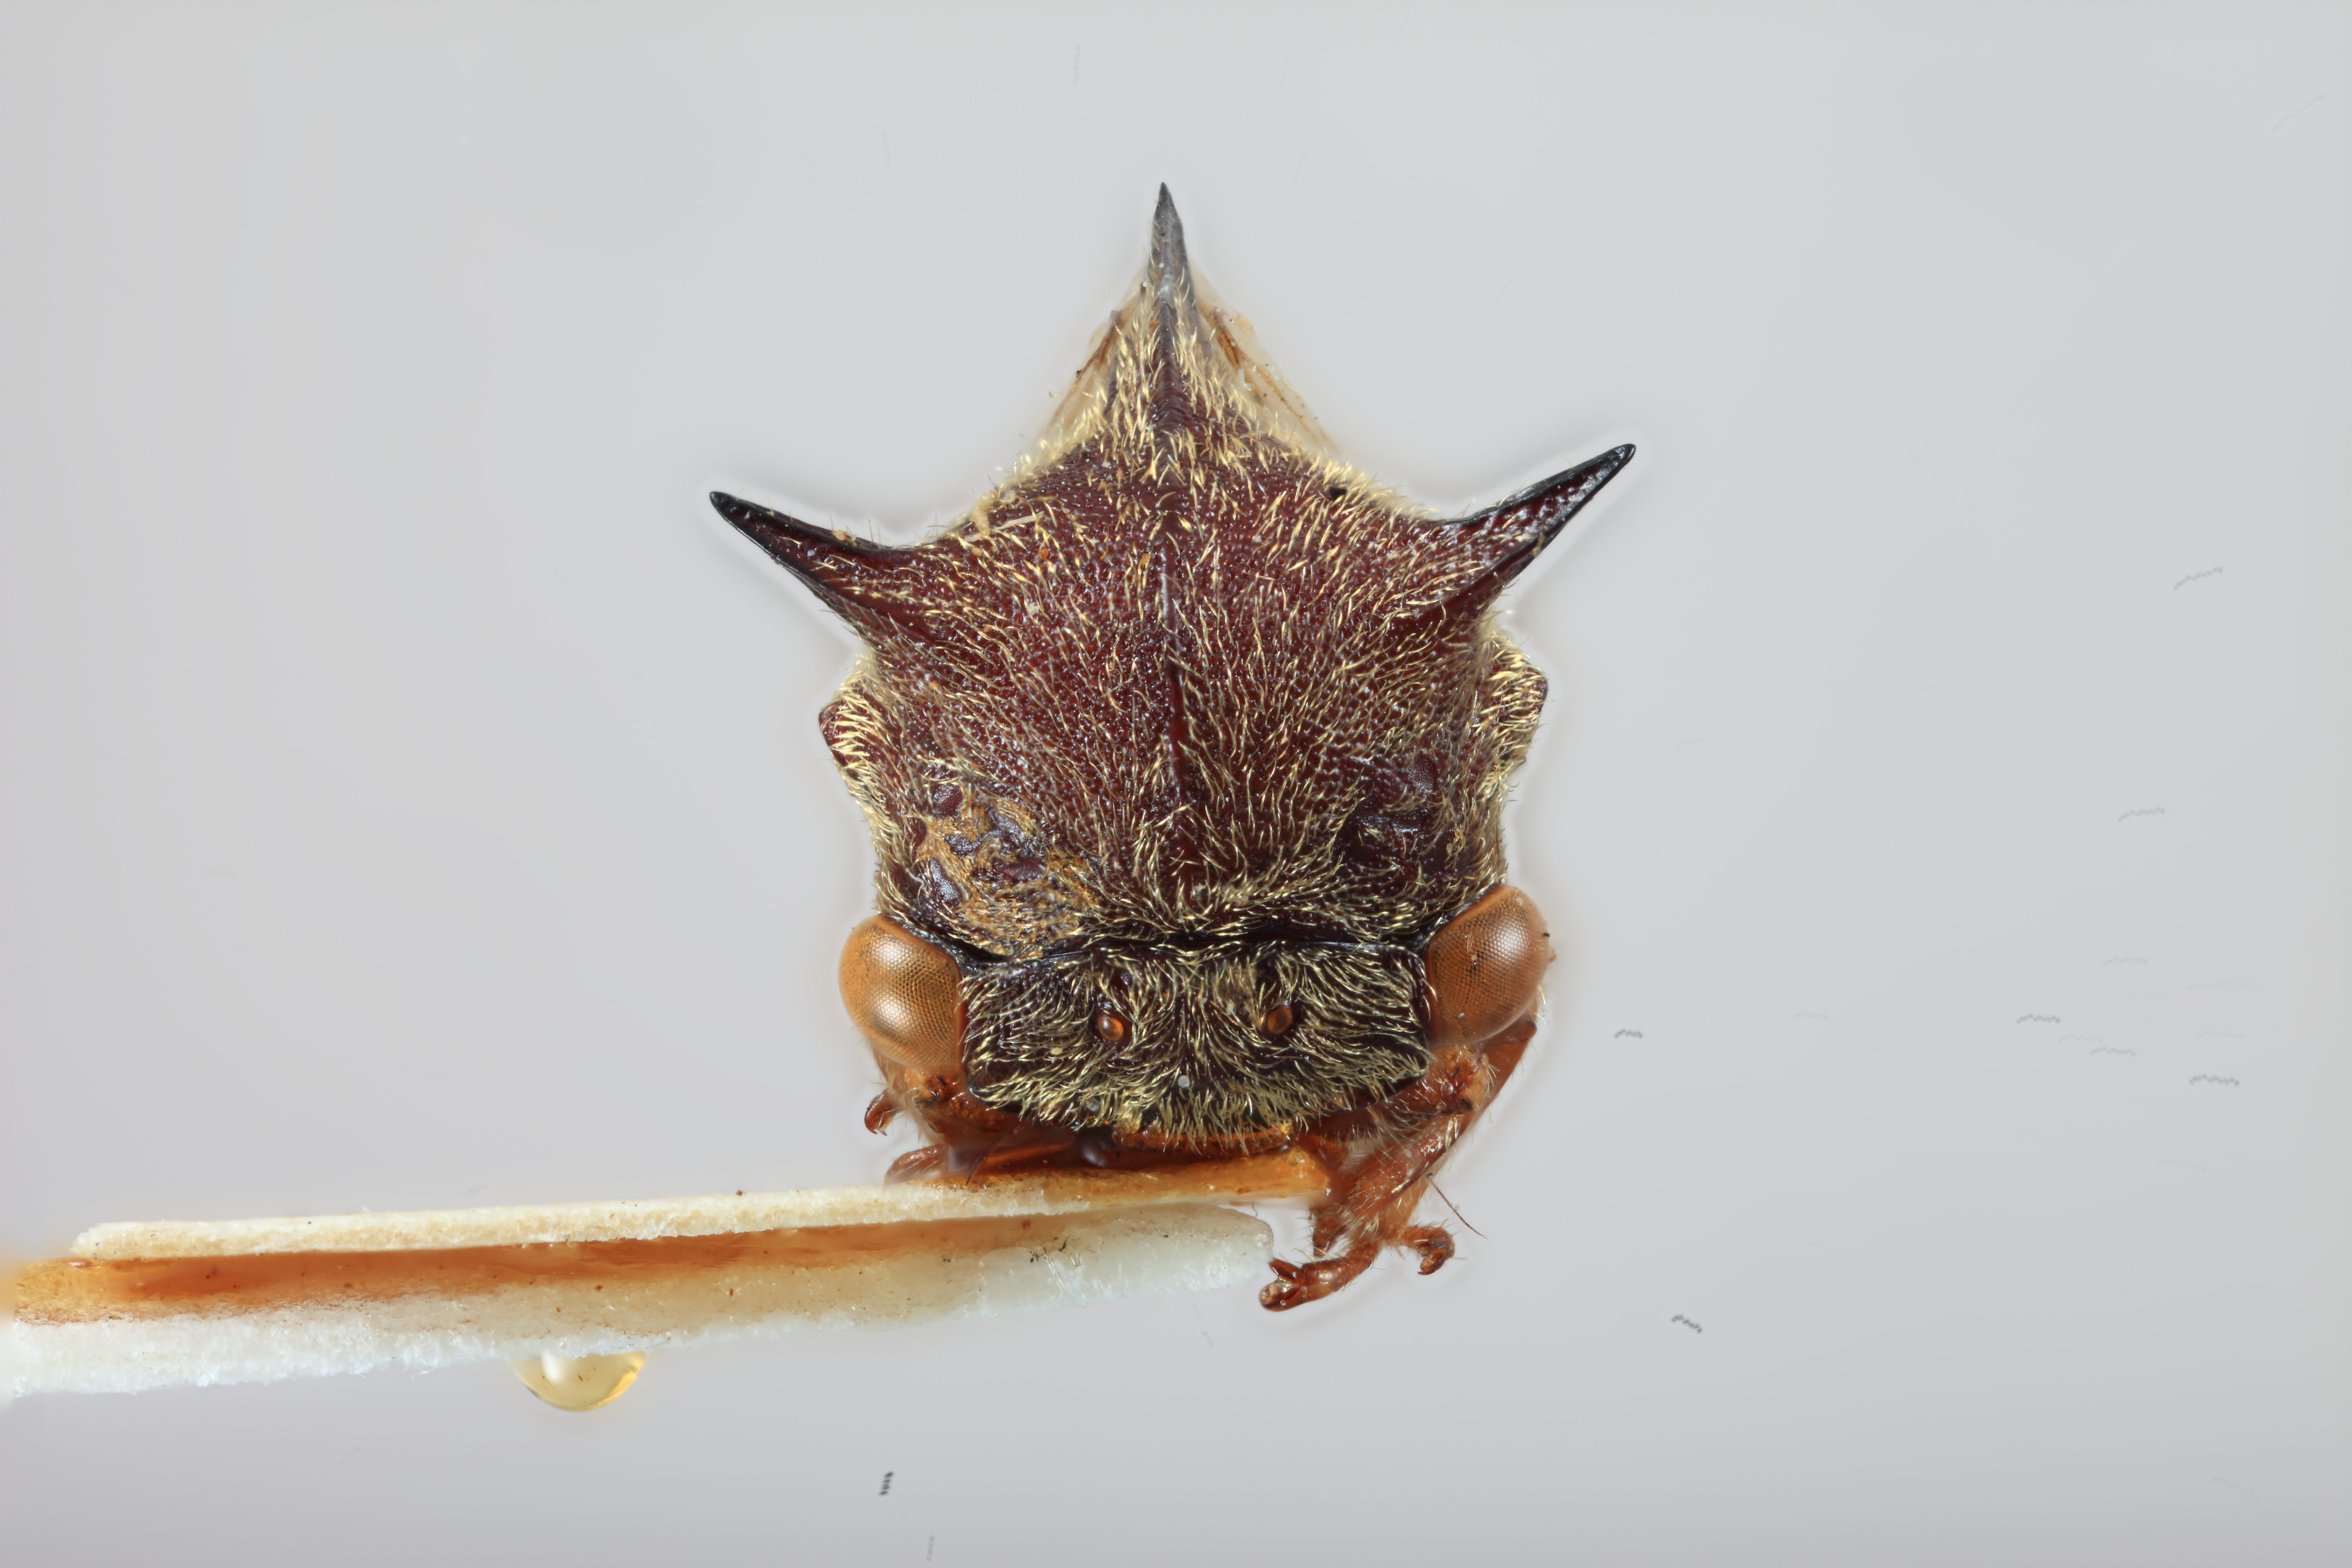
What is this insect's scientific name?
Tricentrus attenuicornis
